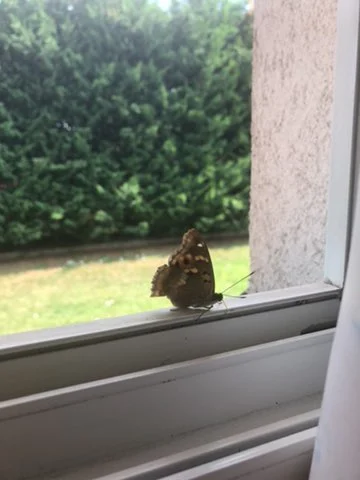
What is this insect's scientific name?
Apatura ilia
